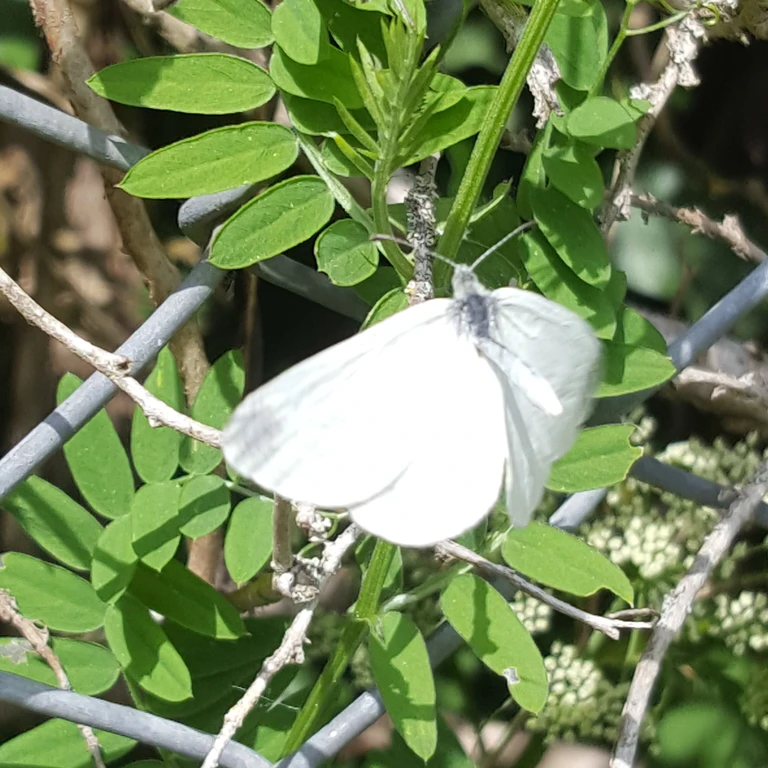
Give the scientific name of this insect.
Leptidea sinapis/juvernica
